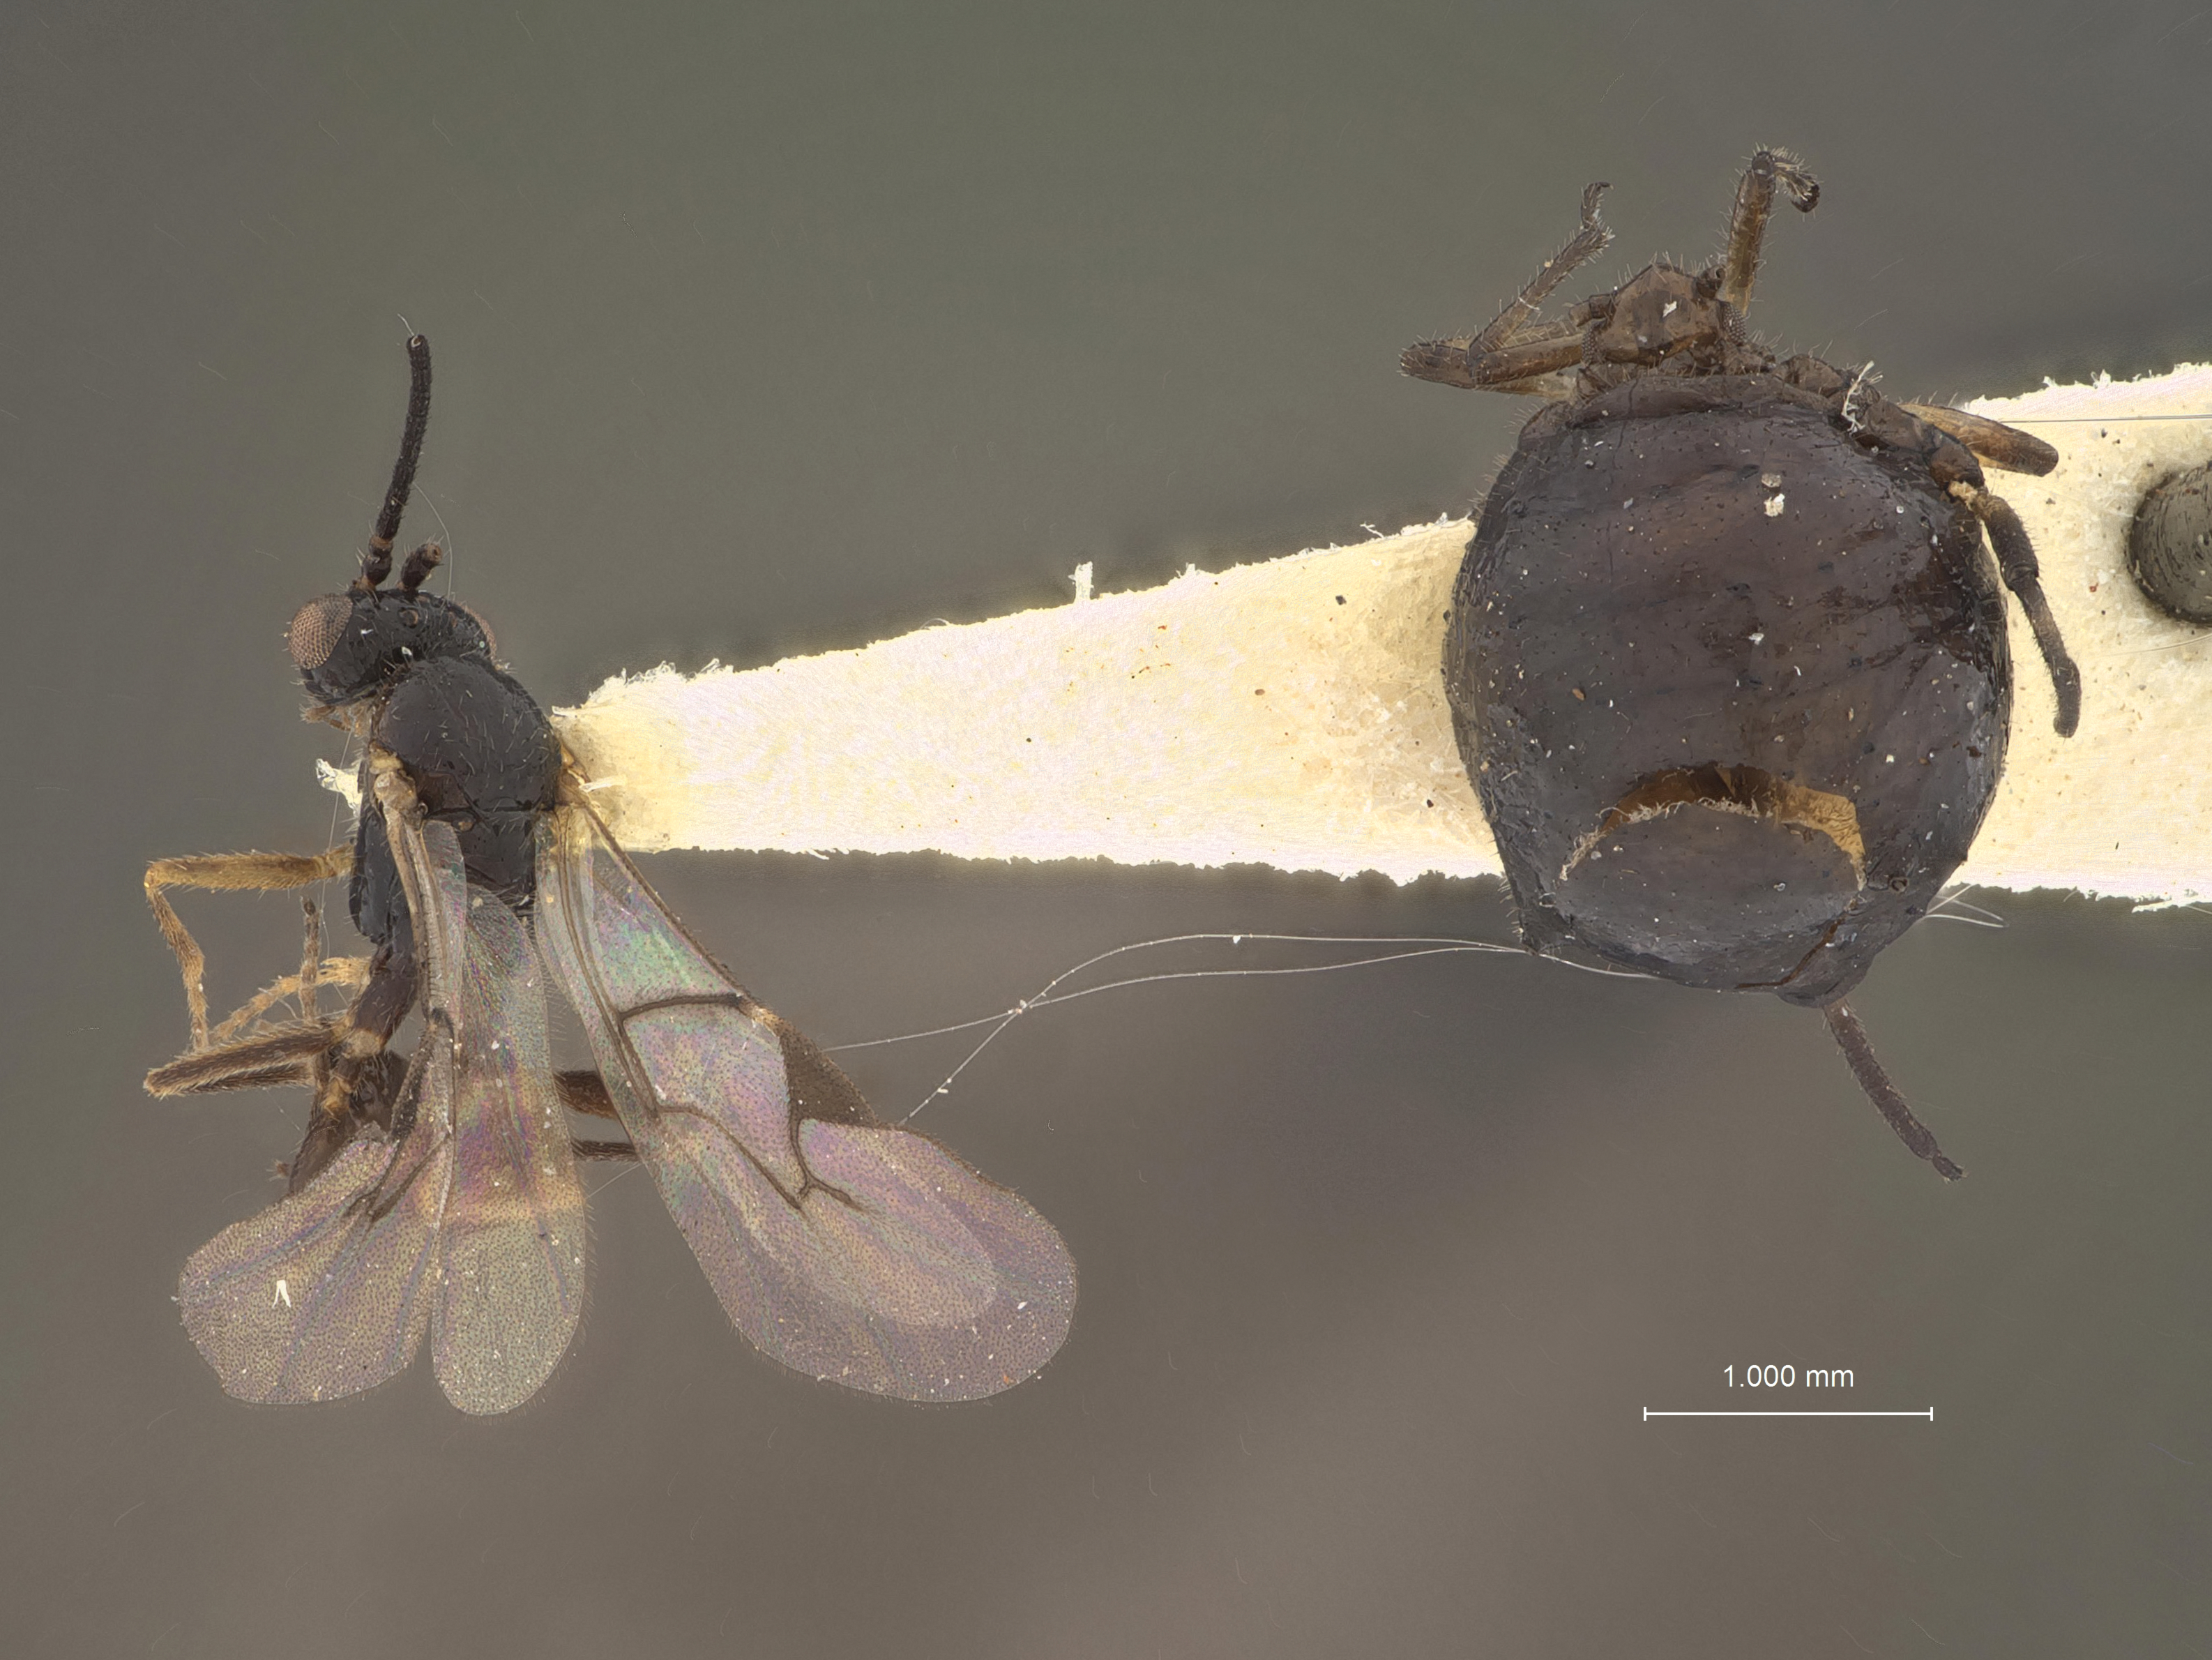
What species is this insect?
Aphidius ponderosae
